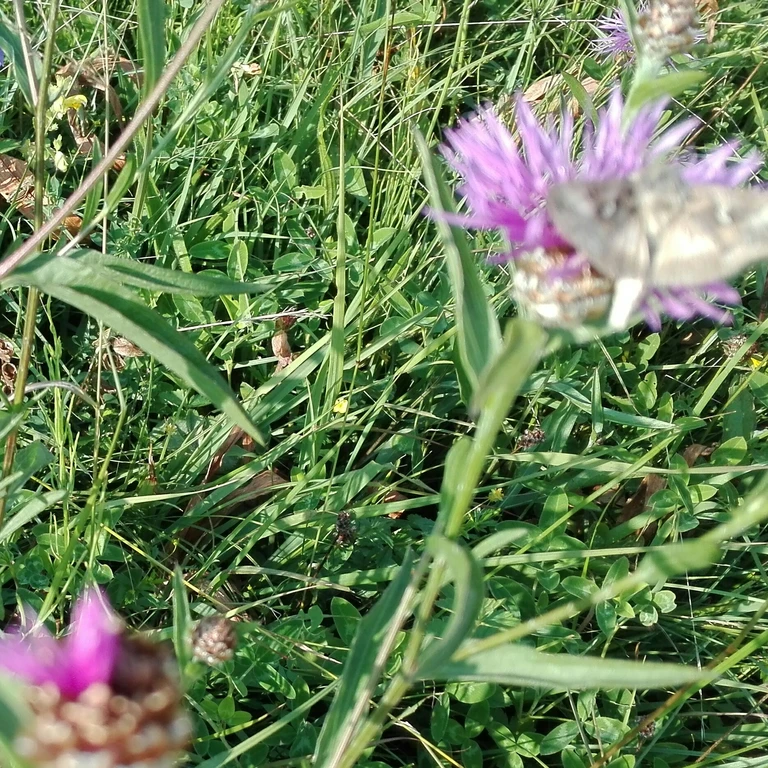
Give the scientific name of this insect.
Autographa gamma
